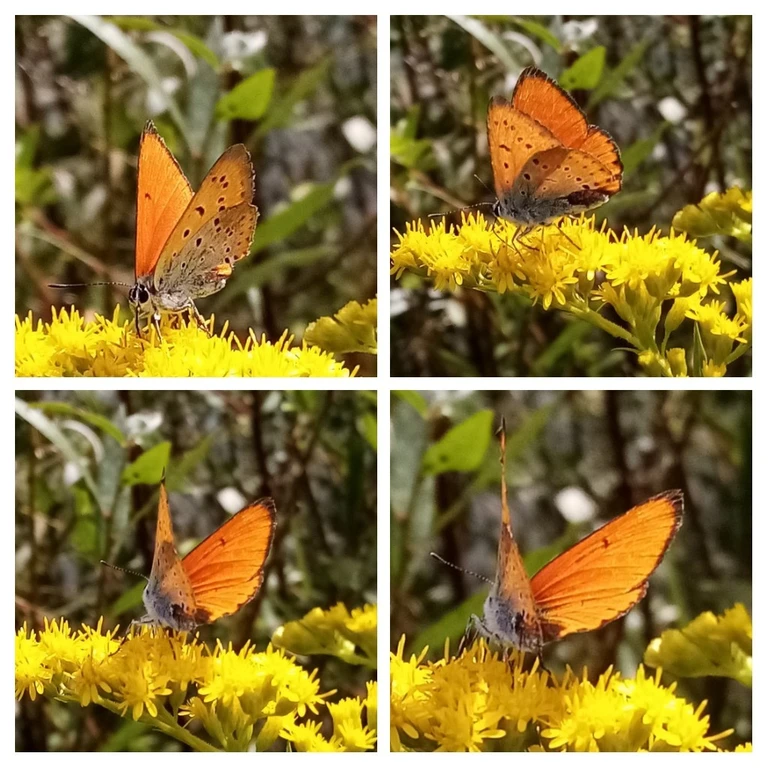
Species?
Lycaena dispar
